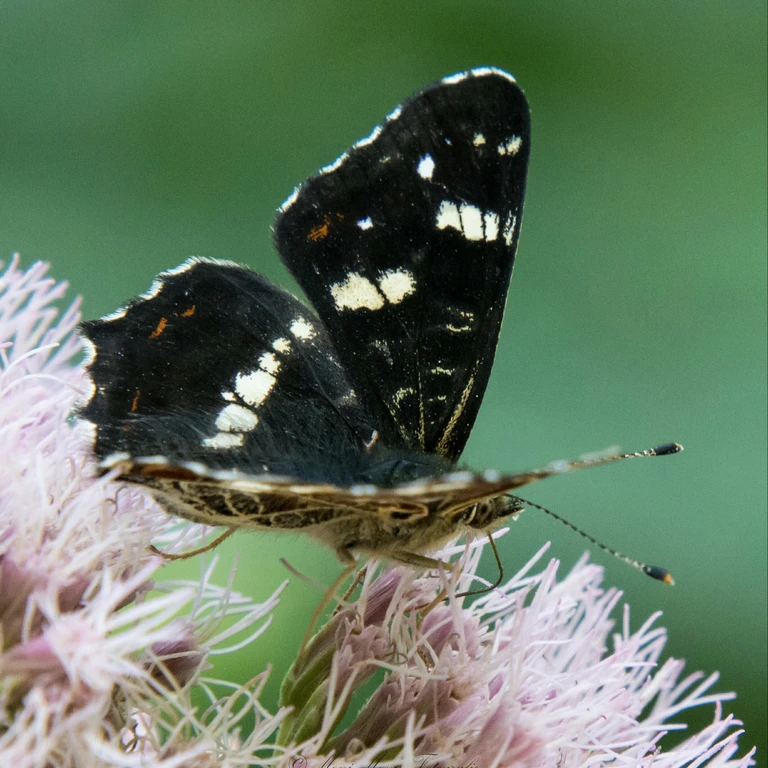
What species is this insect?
Araschnia levana
